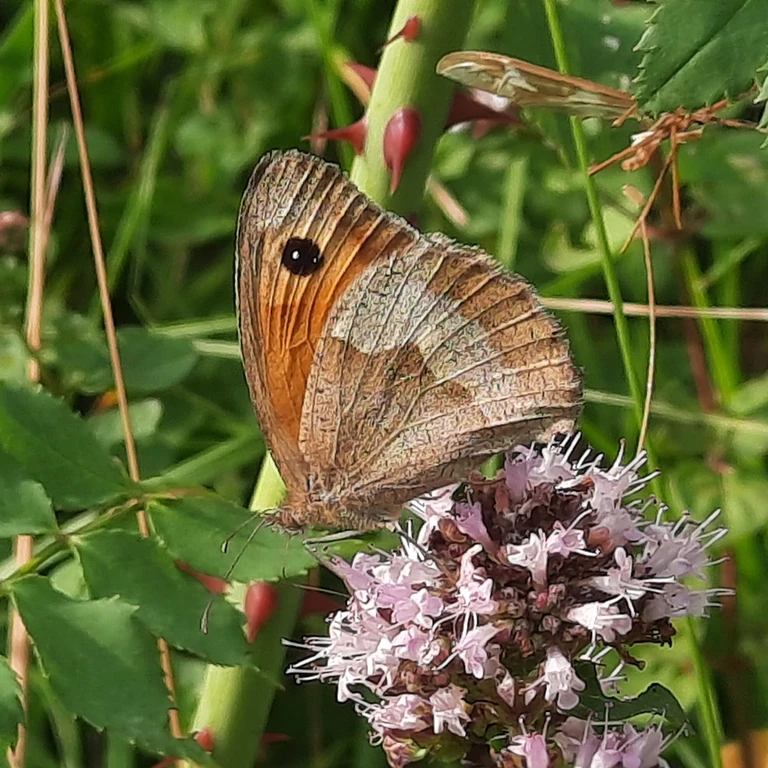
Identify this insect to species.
Maniola jurtina
